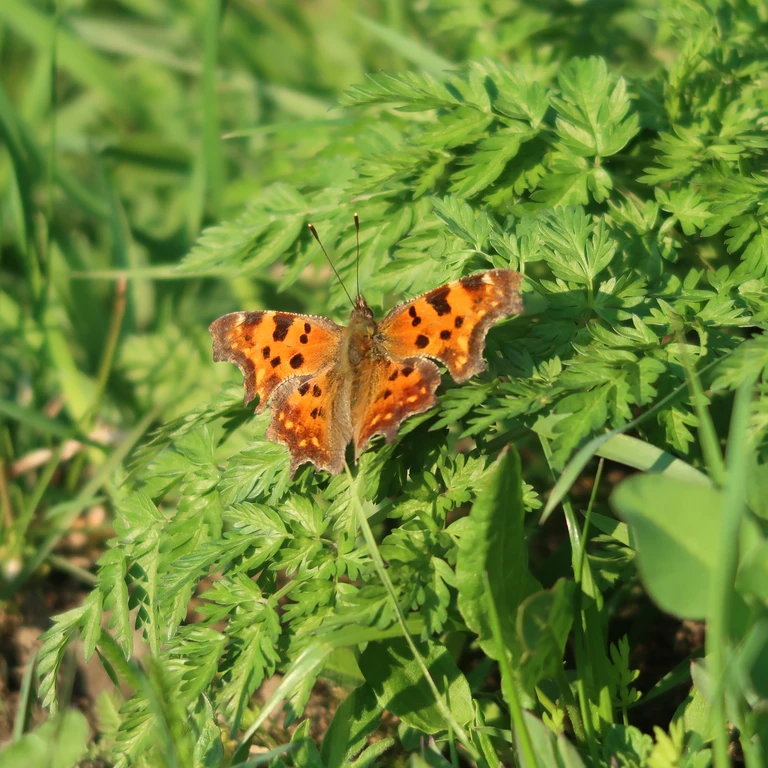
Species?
Polygonia c-album
